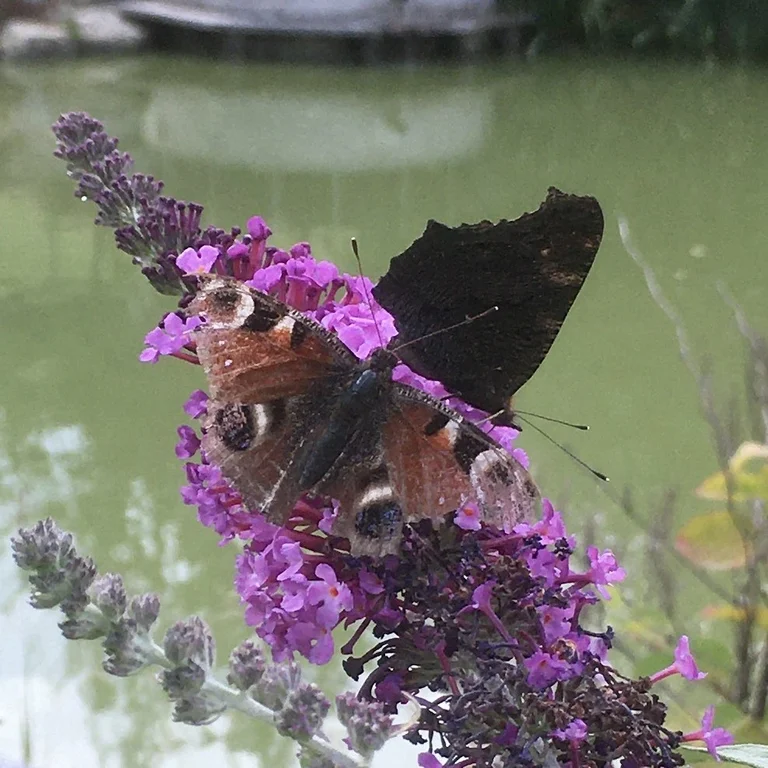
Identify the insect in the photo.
Aglais io
